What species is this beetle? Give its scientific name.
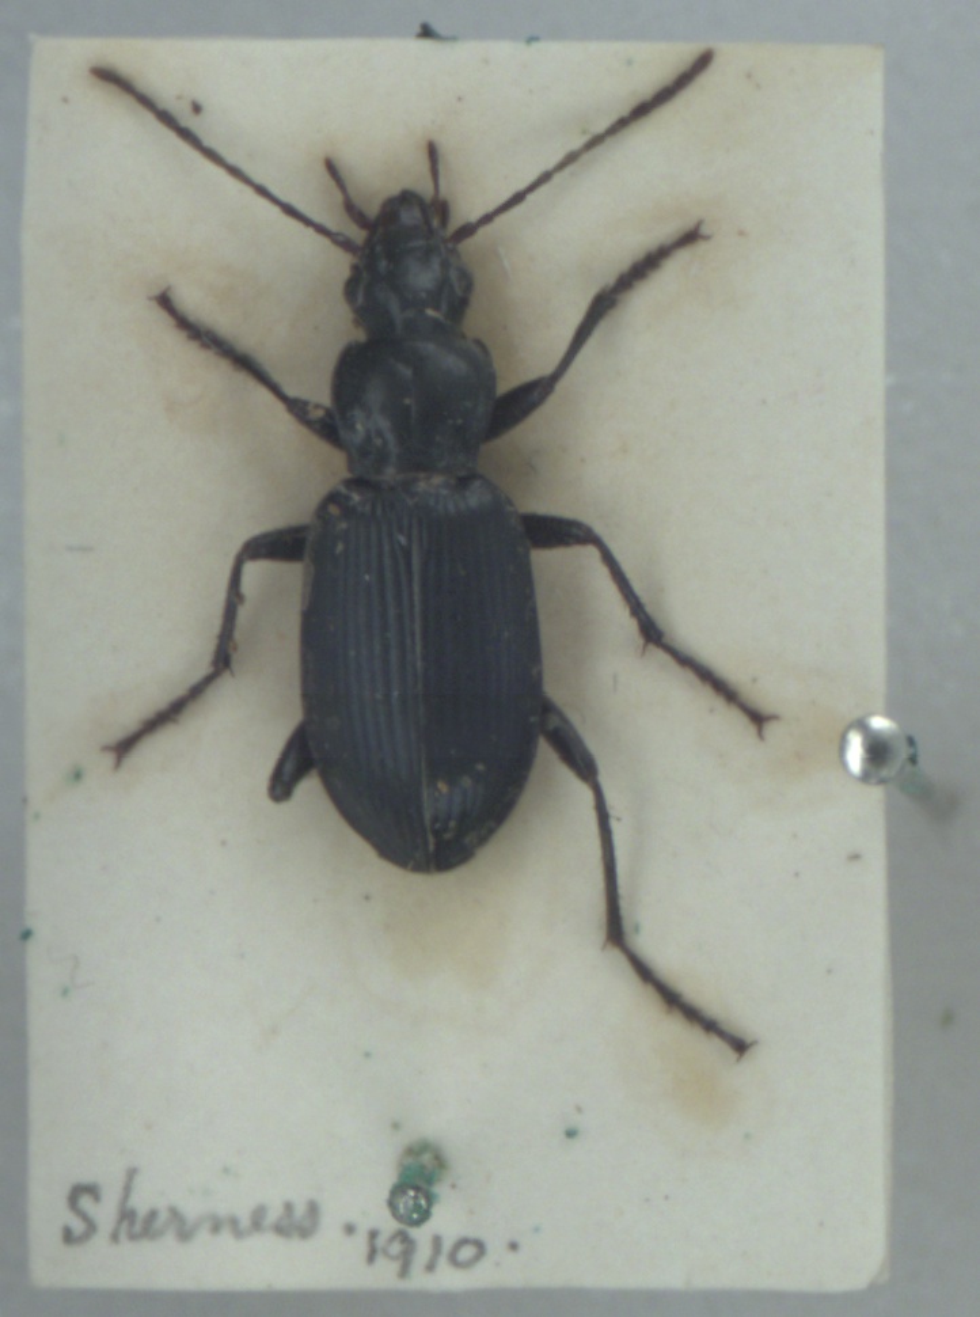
Laemostenus complanatus
